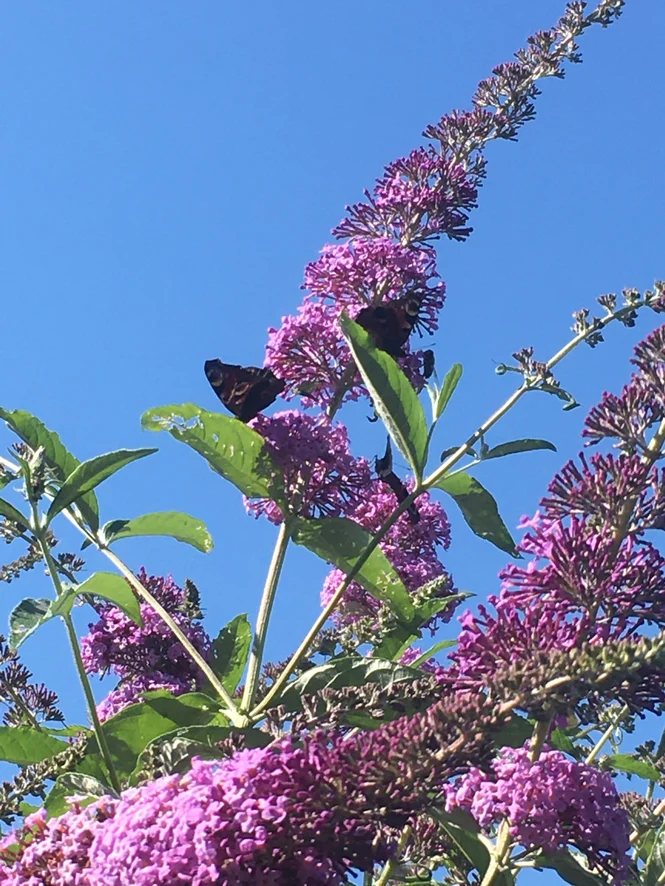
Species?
Aglais io
